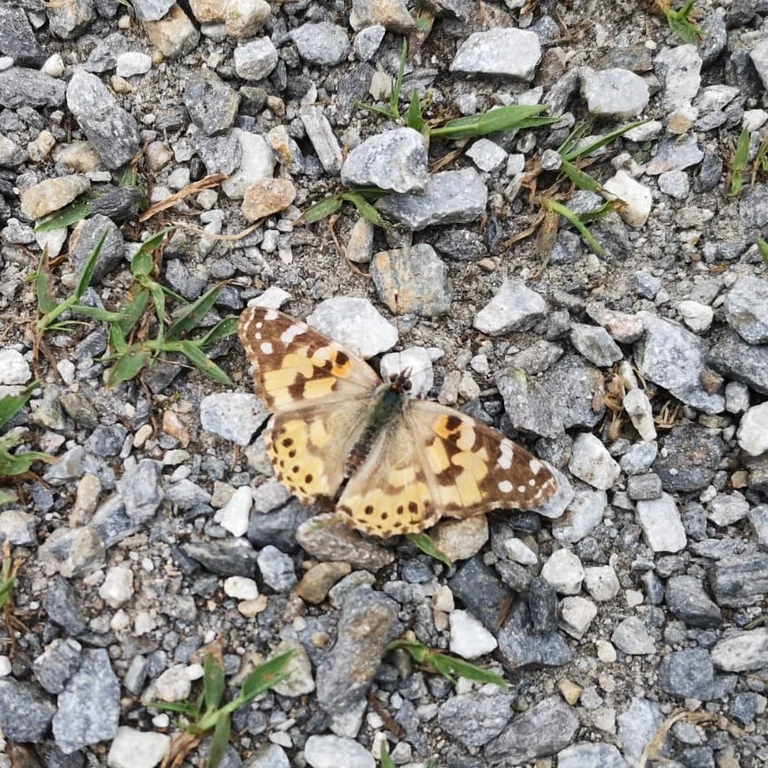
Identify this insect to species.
Vanessa cardui
